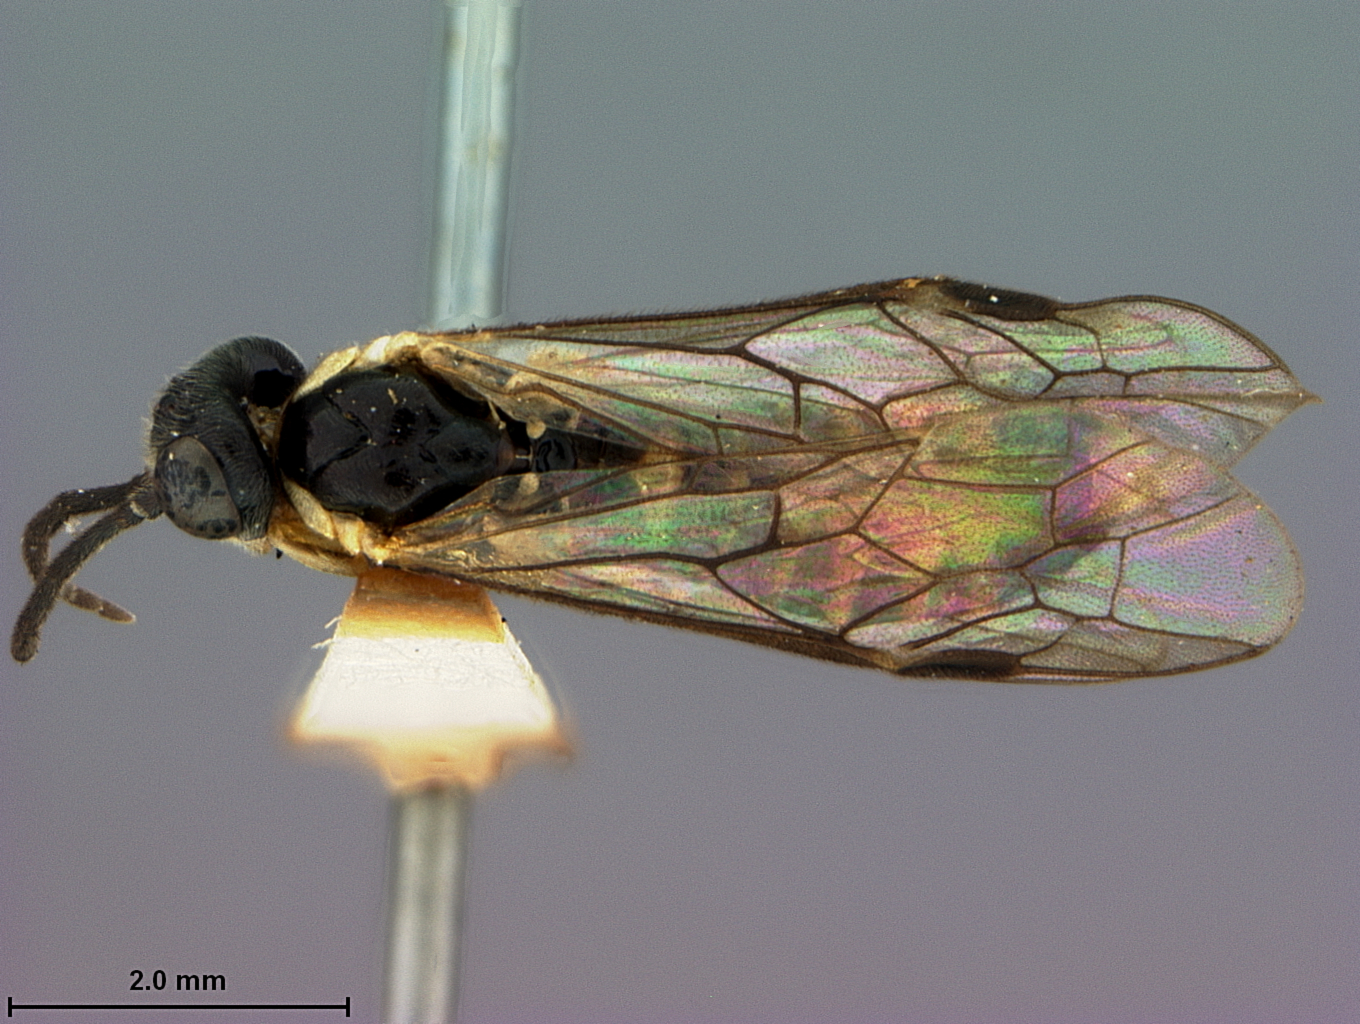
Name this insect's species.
Ametastegia becra
